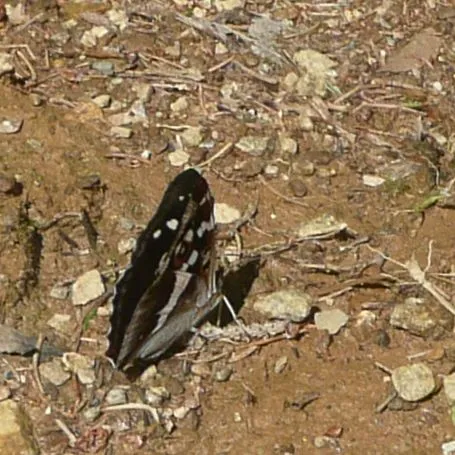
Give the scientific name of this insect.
Apatura iris
